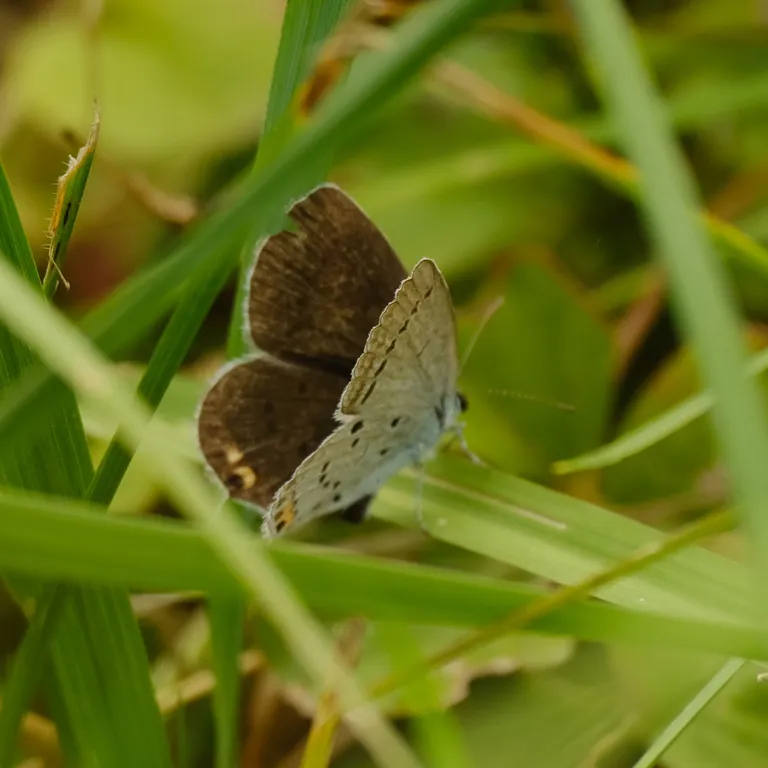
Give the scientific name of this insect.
Cupido argiades (also Elkalyce argiades)
